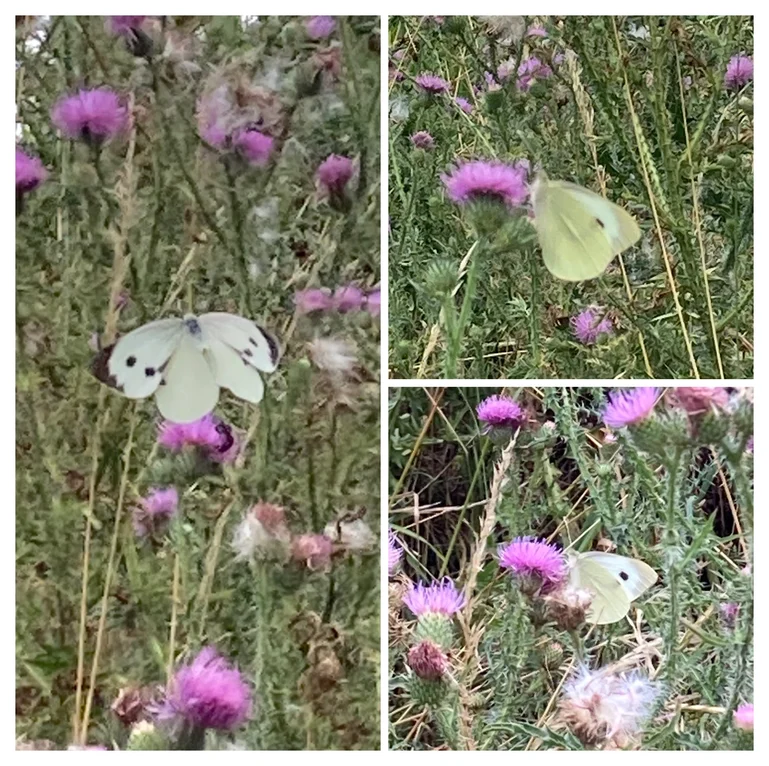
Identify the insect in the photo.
Pieris brassicae
